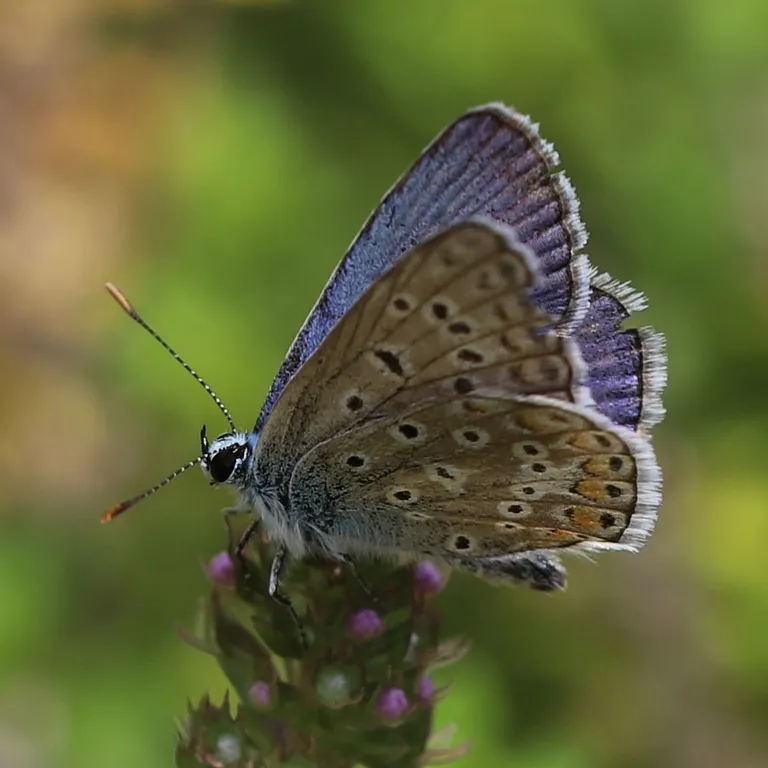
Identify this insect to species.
Polyommatus icarus
